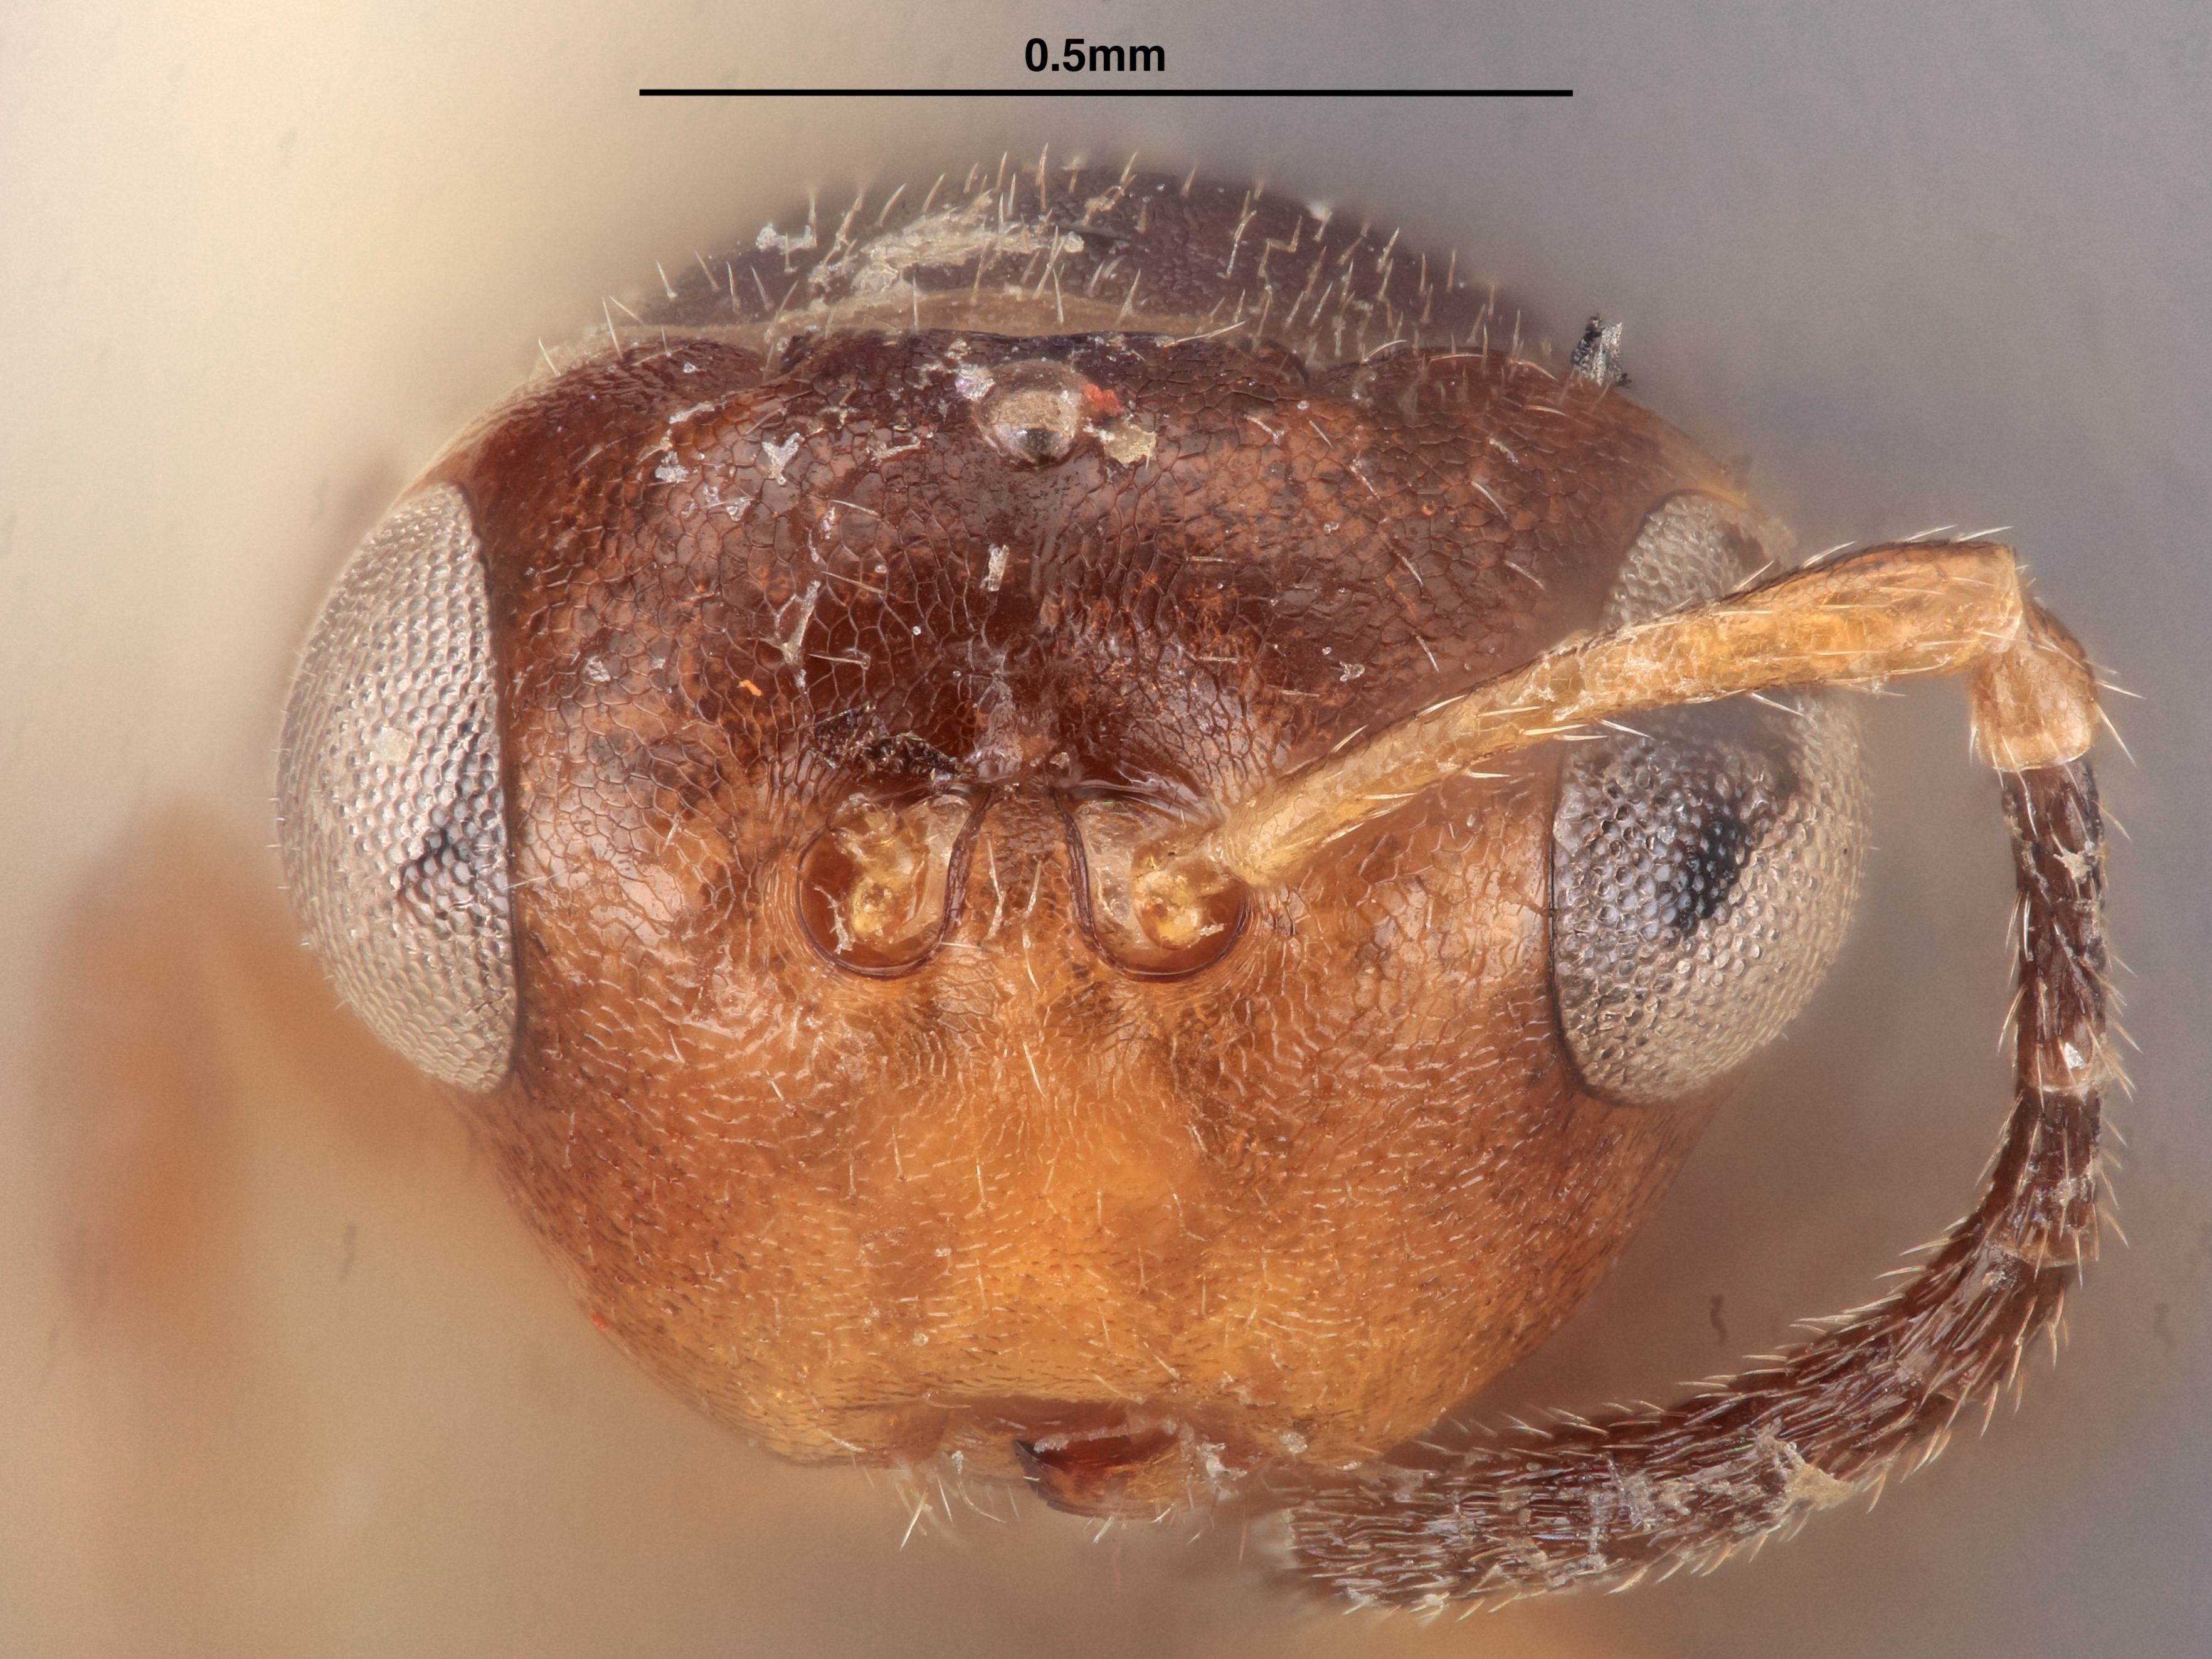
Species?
Hexacladia leptoglossi
